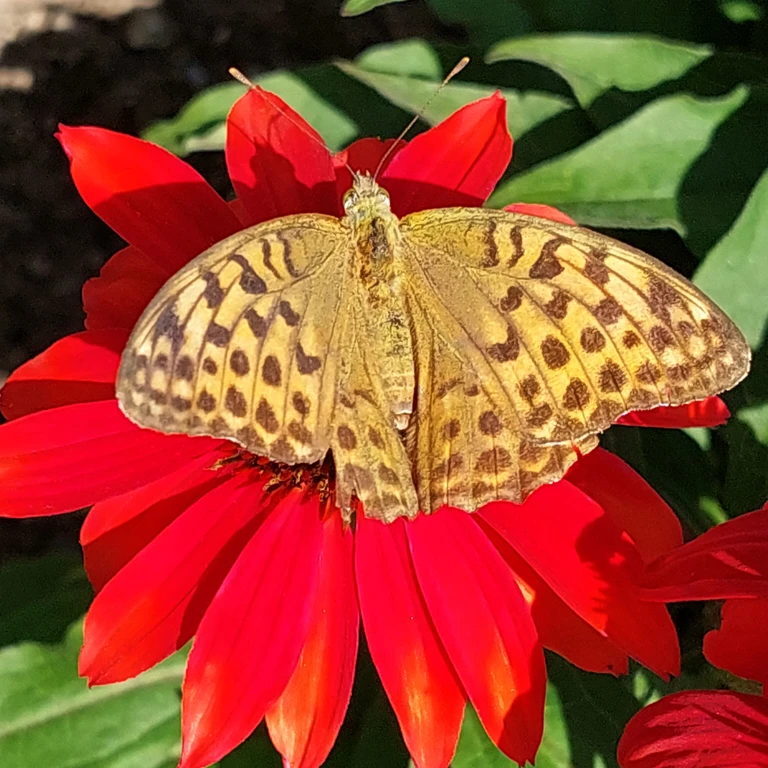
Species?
Argynnis paphia
